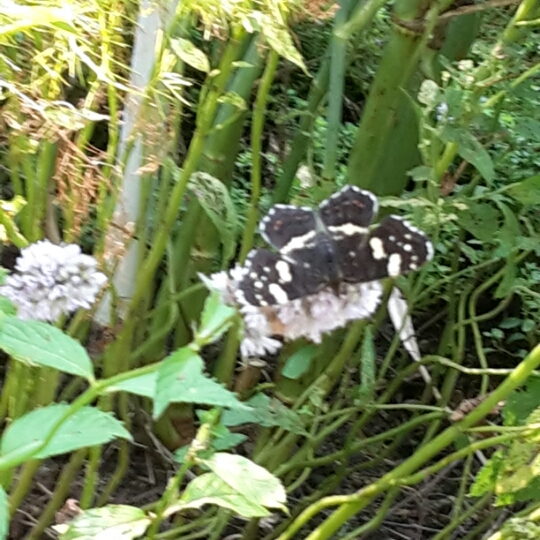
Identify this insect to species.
Araschnia levana
